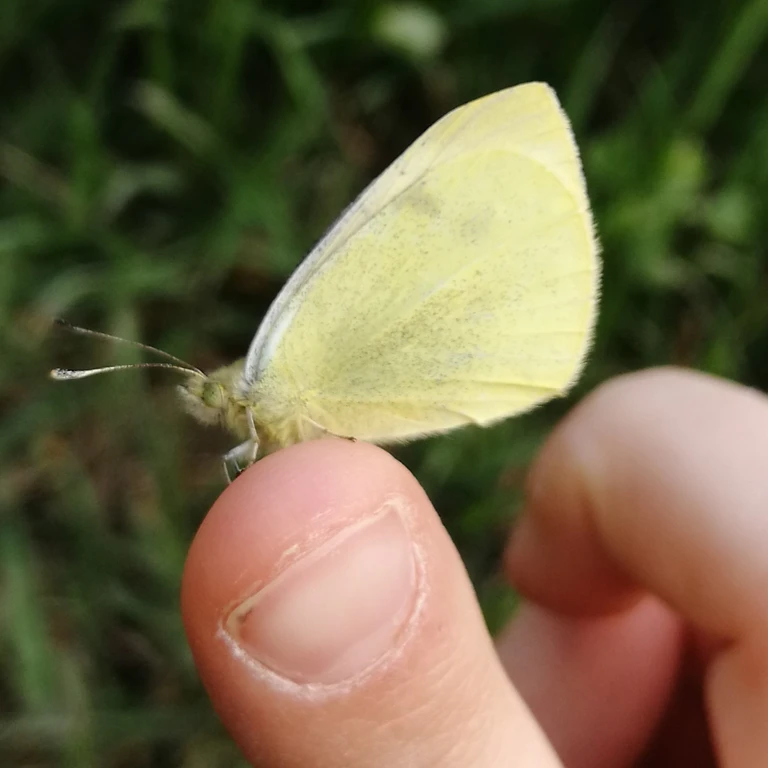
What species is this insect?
Pieris rapae
